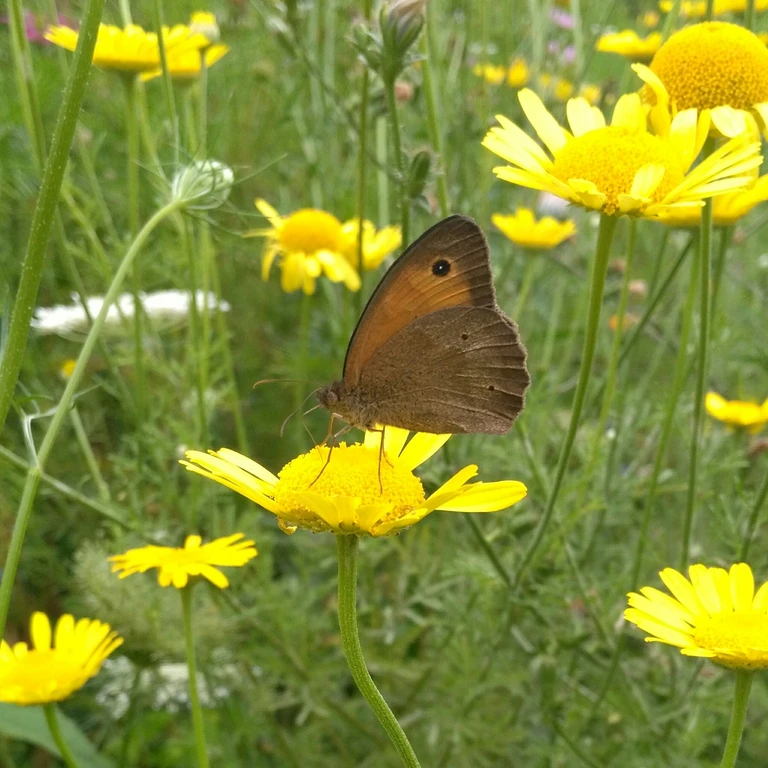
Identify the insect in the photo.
Maniola jurtina
